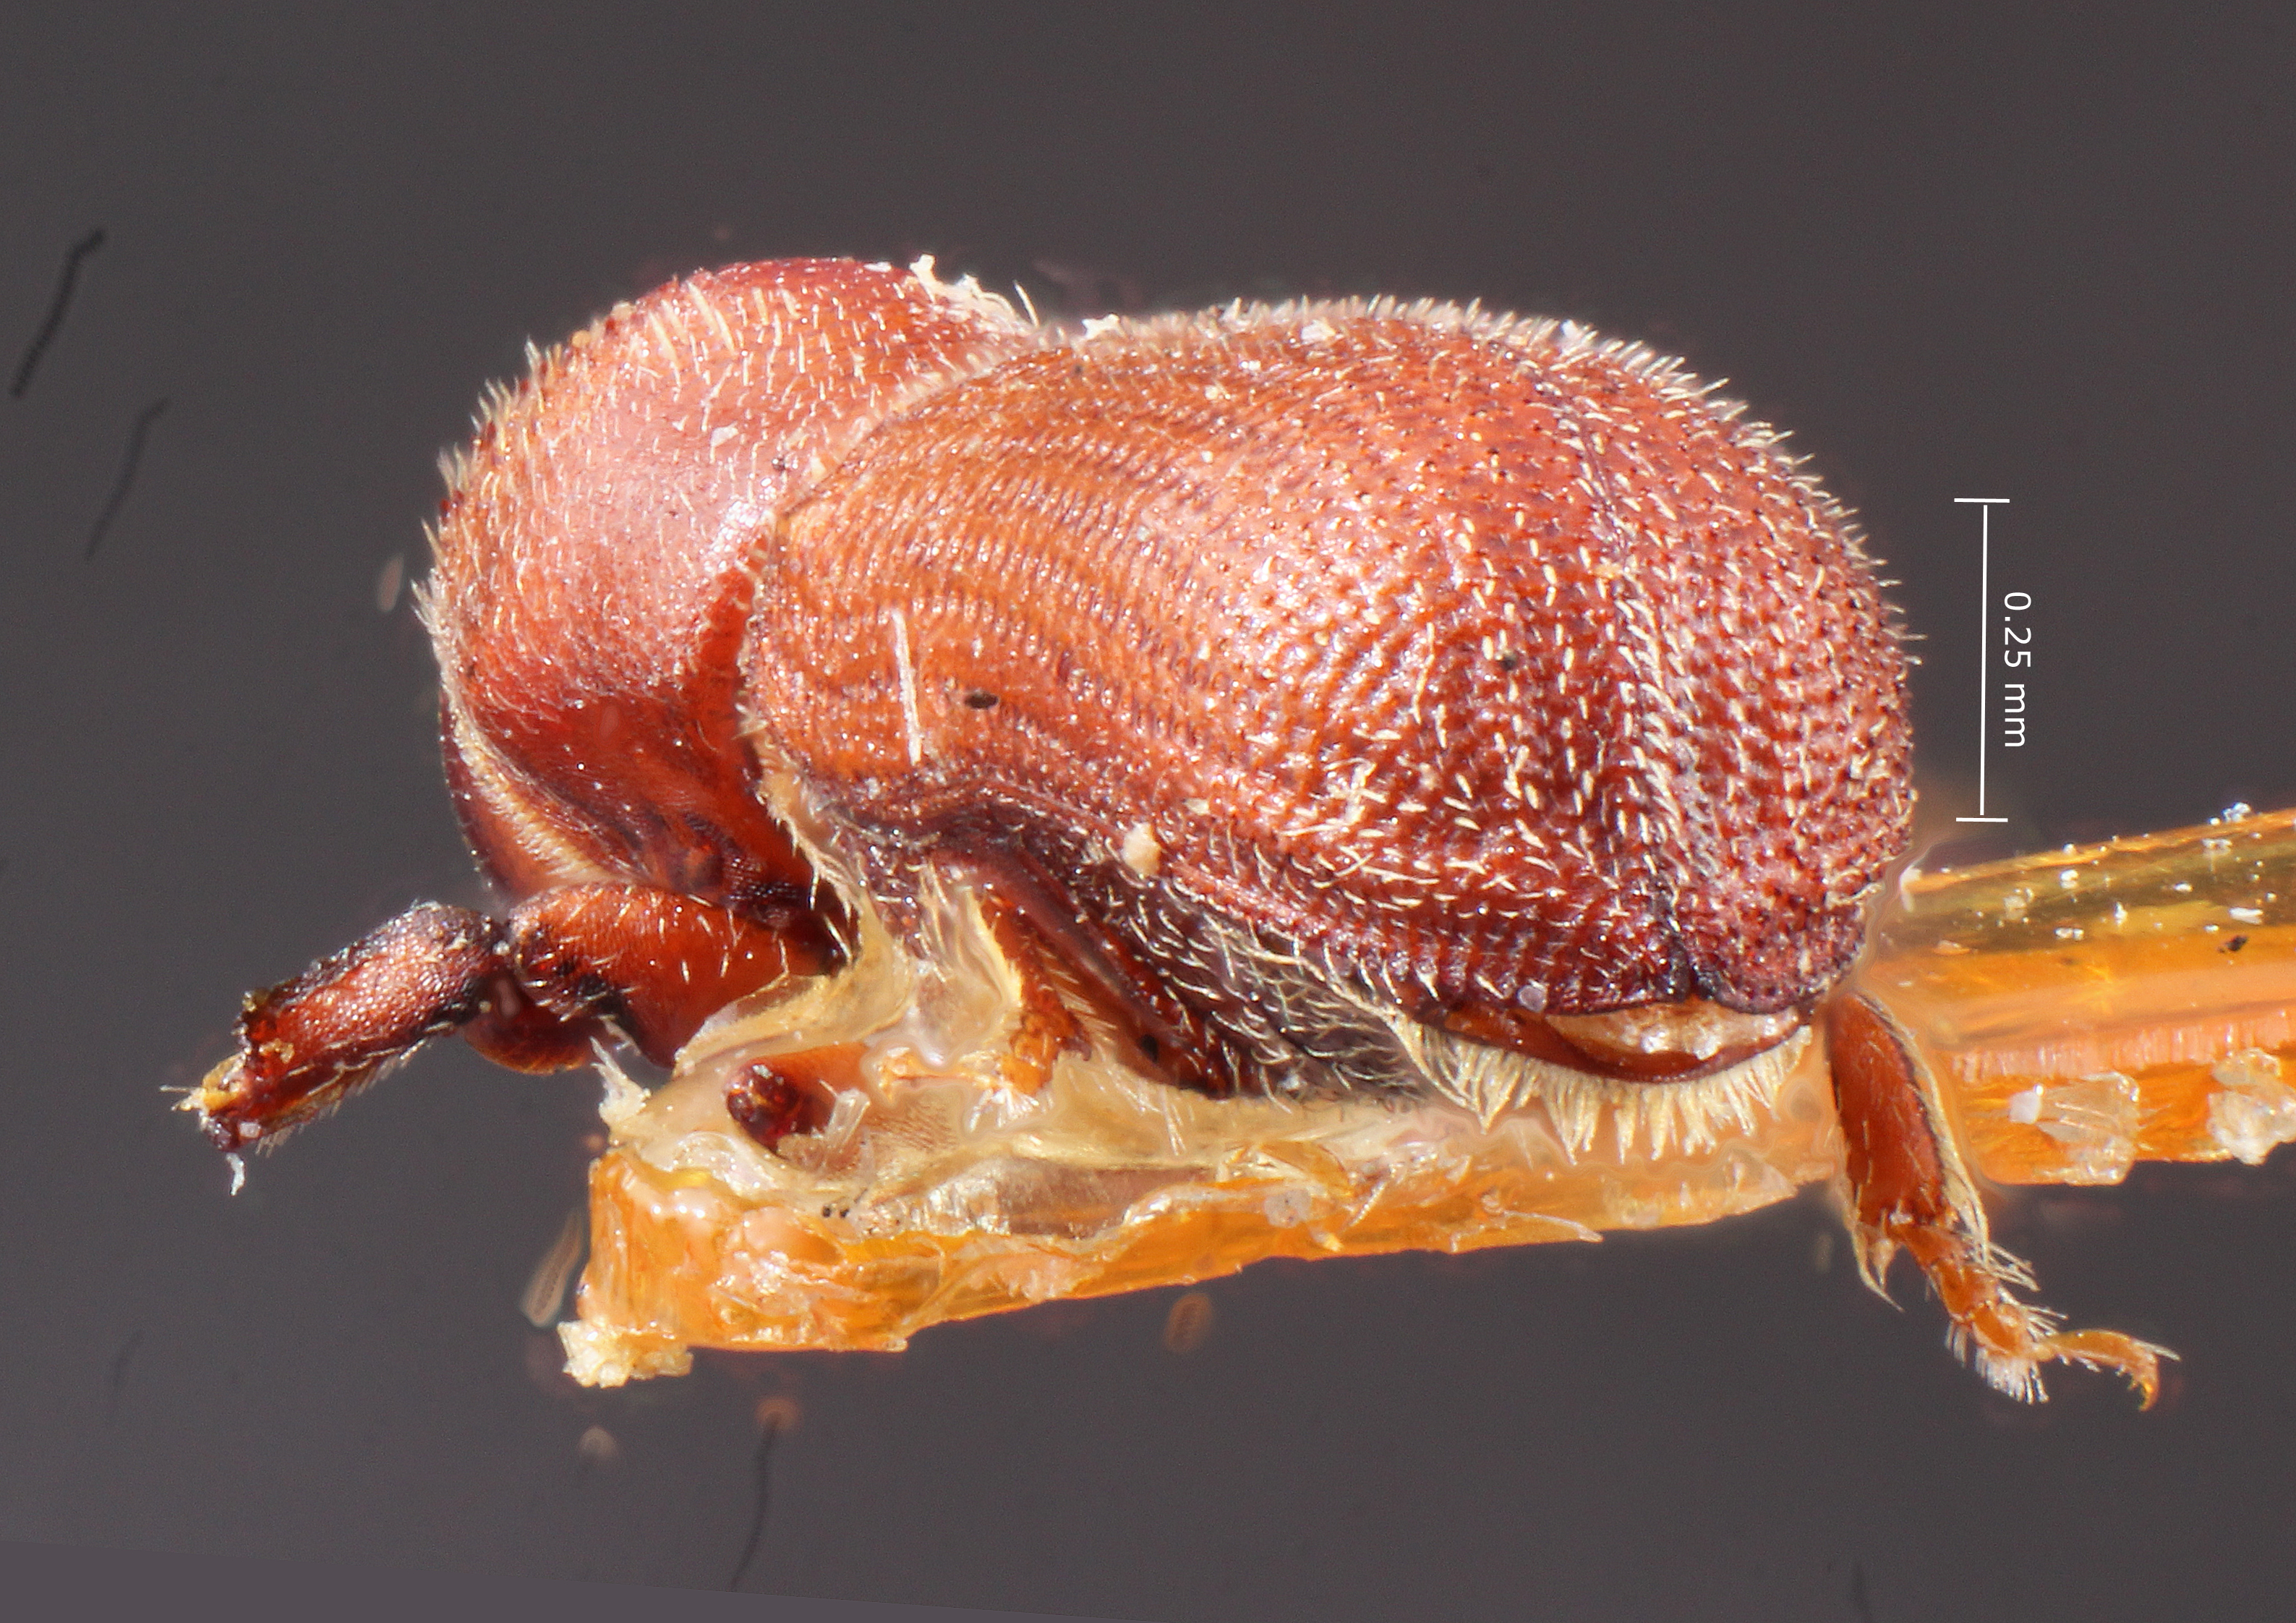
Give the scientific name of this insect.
Micracis meridianus
